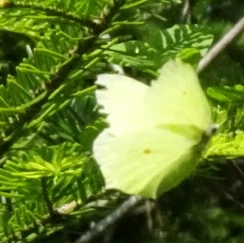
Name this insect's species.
Gonepteryx rhamni
